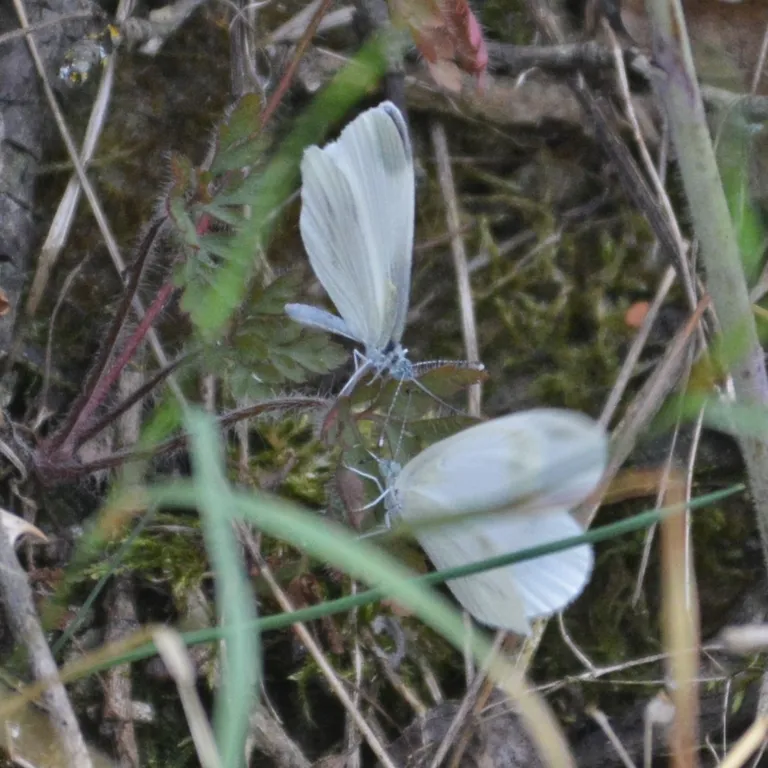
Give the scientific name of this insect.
Leptidea sinapis/juvernica
